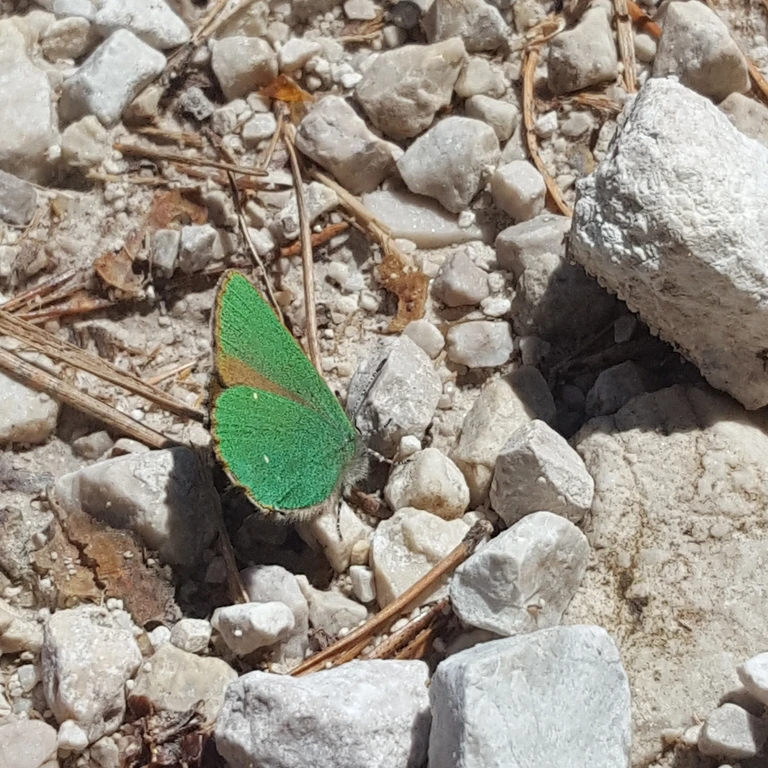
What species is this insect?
Callophrys rubi
